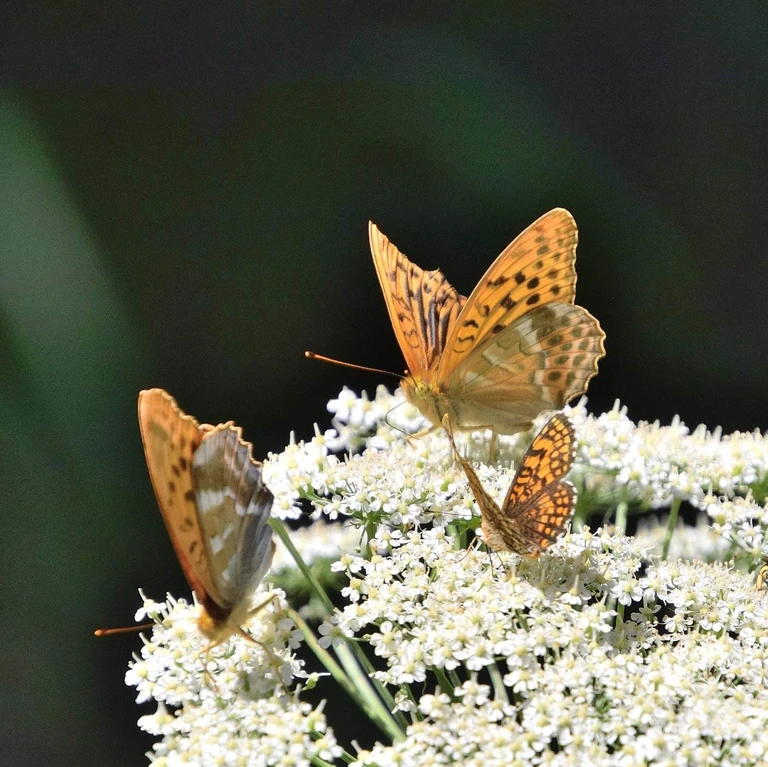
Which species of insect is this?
Argynnis paphia
